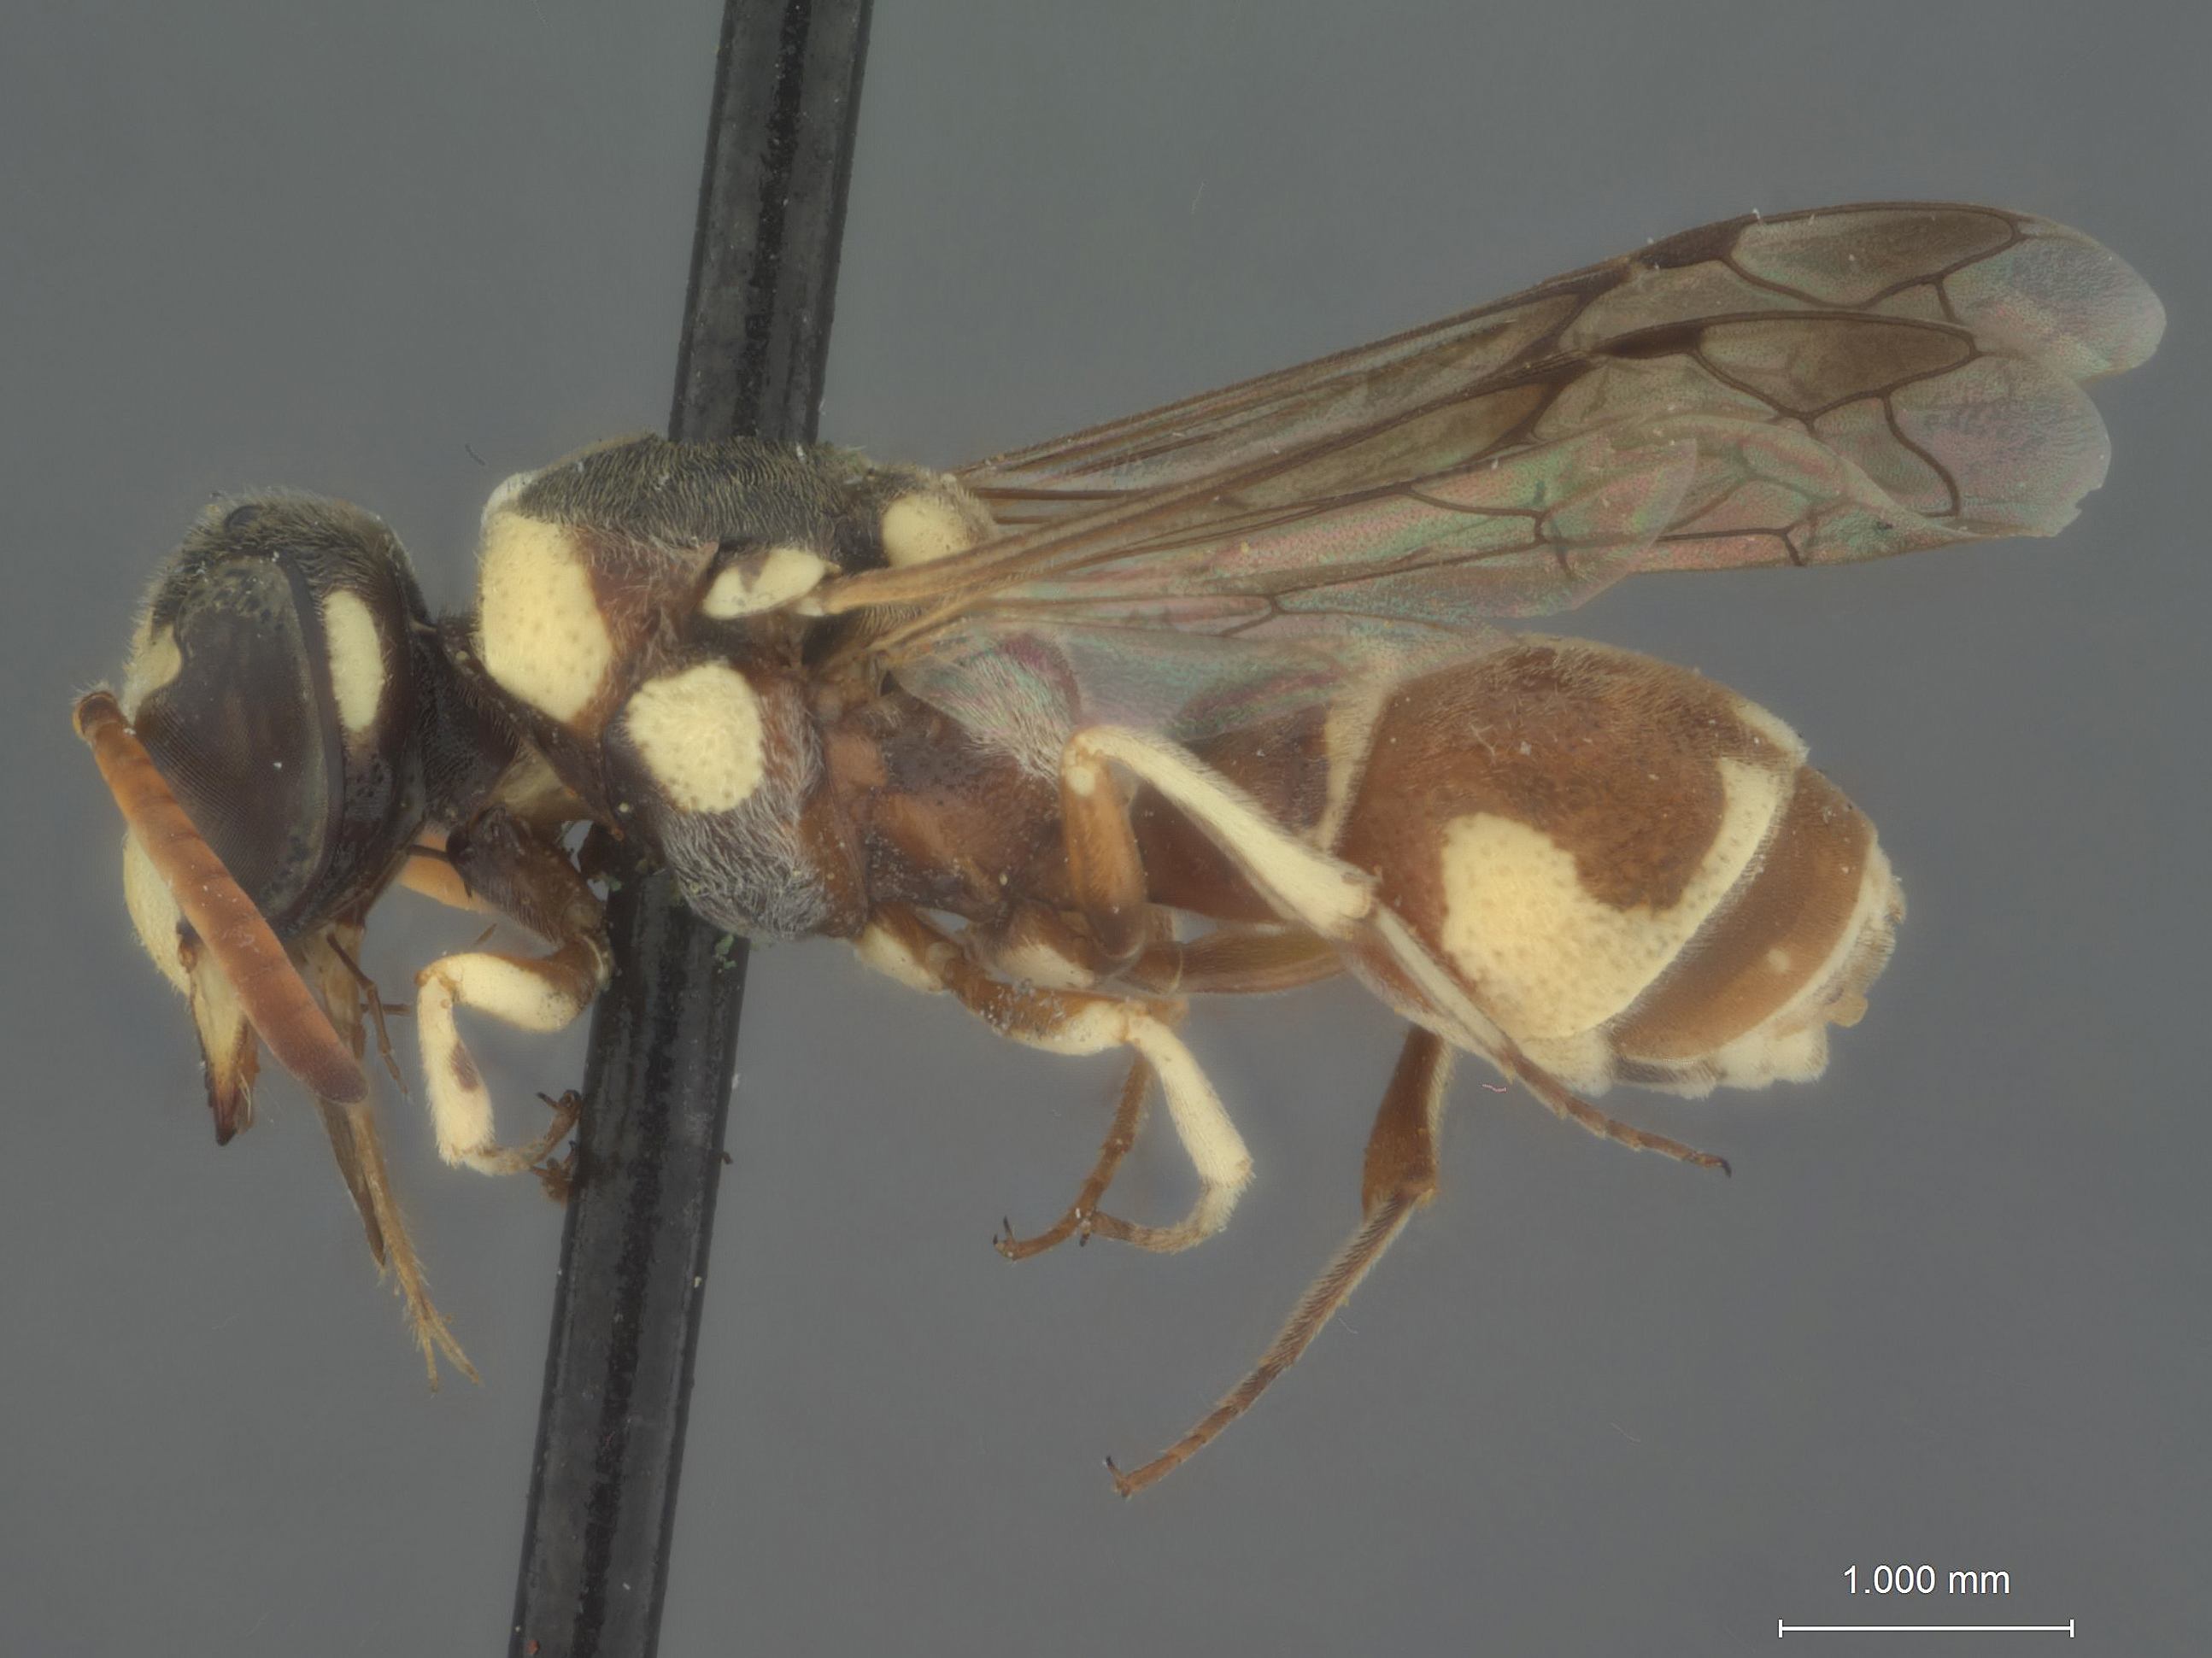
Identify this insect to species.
Leptochiloides brevicornis
